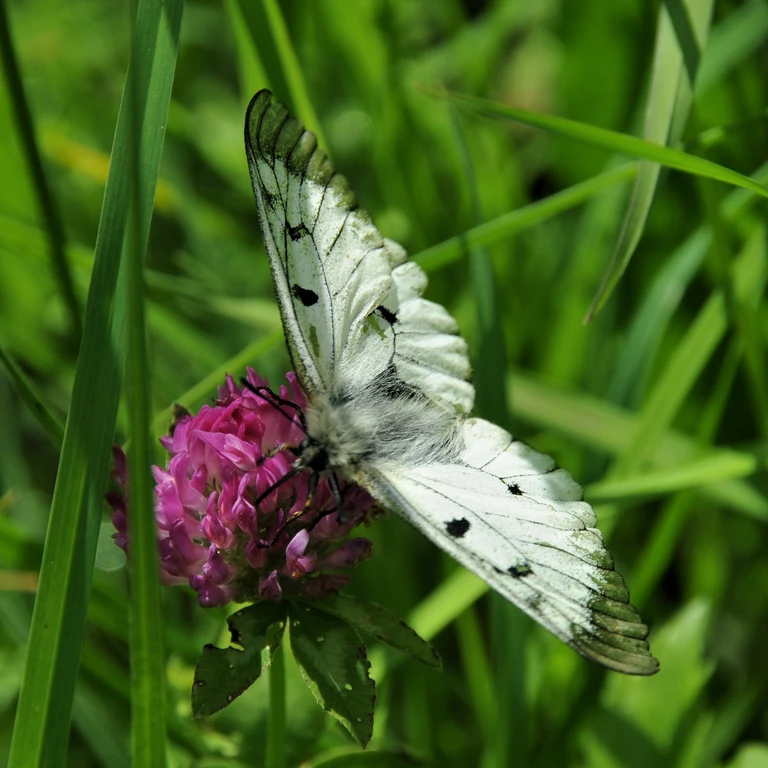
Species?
Parnassius mnemosyne
